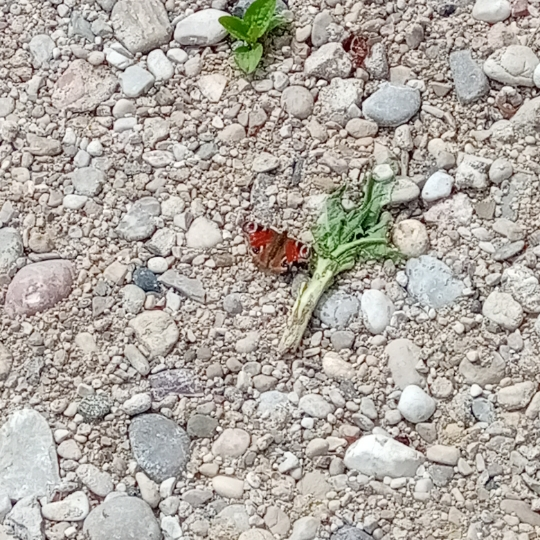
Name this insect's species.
Aglais io
